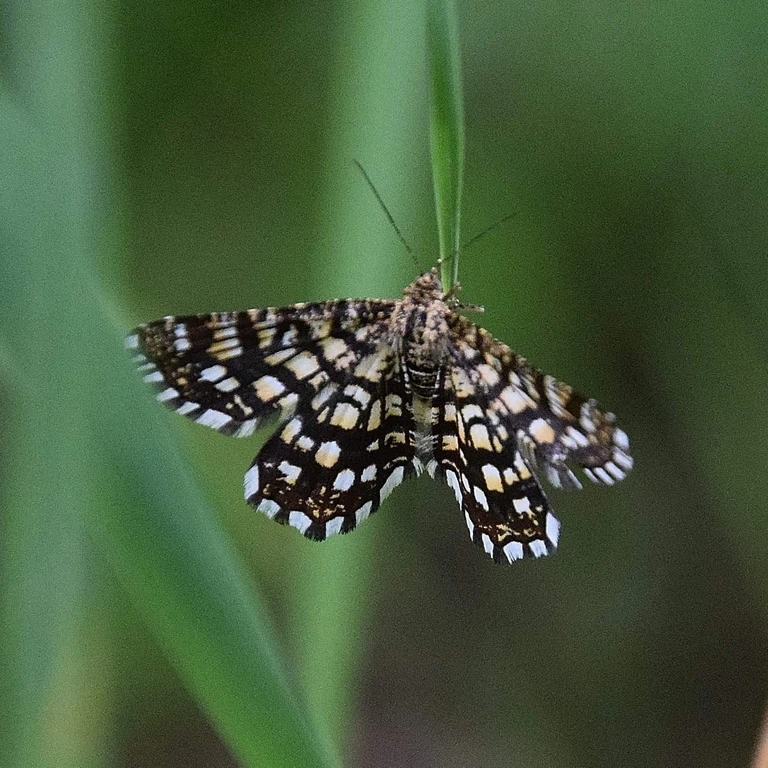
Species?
Chiasmia clathrata
